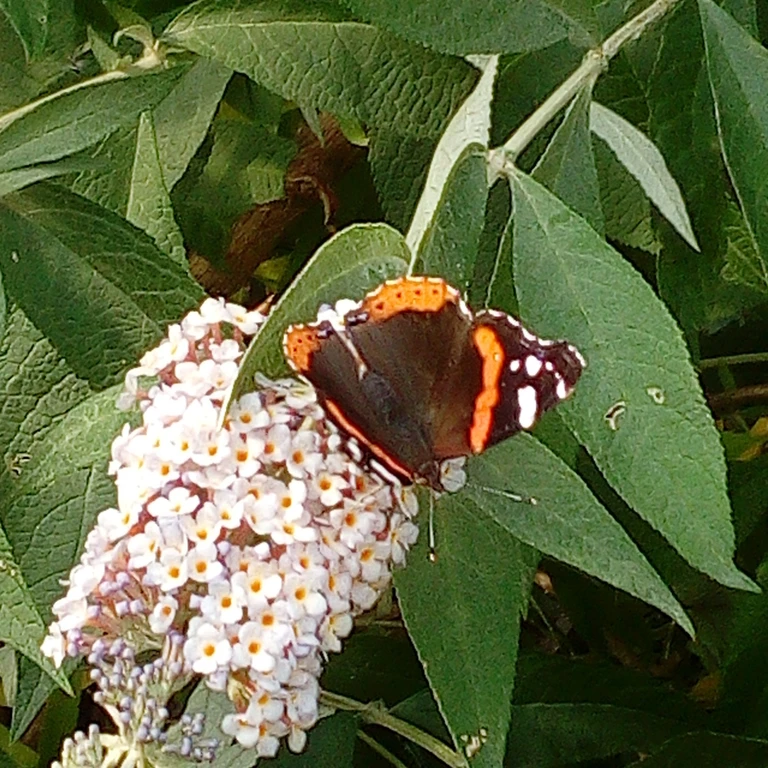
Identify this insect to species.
Vanessa atalanta
